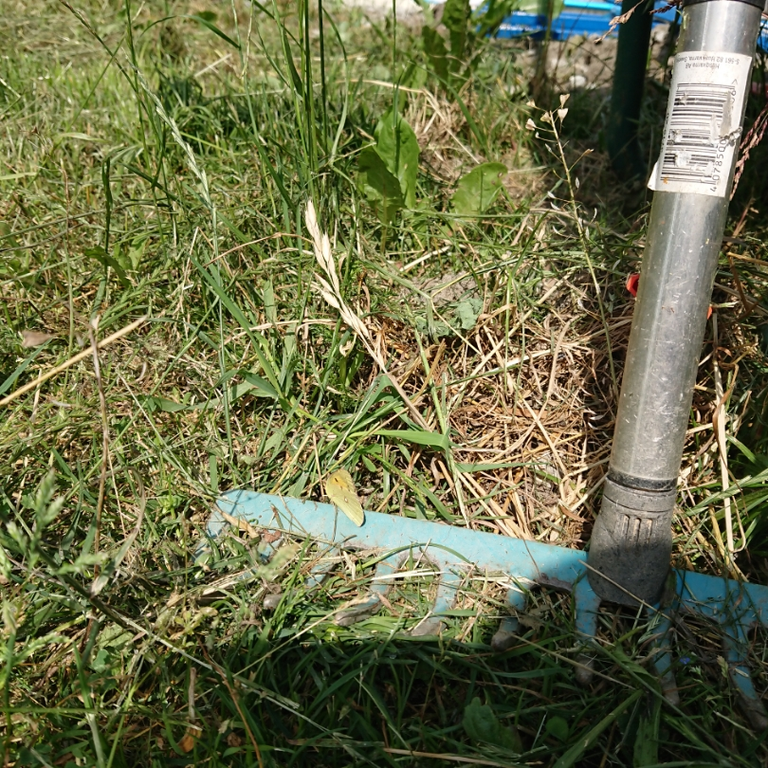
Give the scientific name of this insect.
Colias croceus
